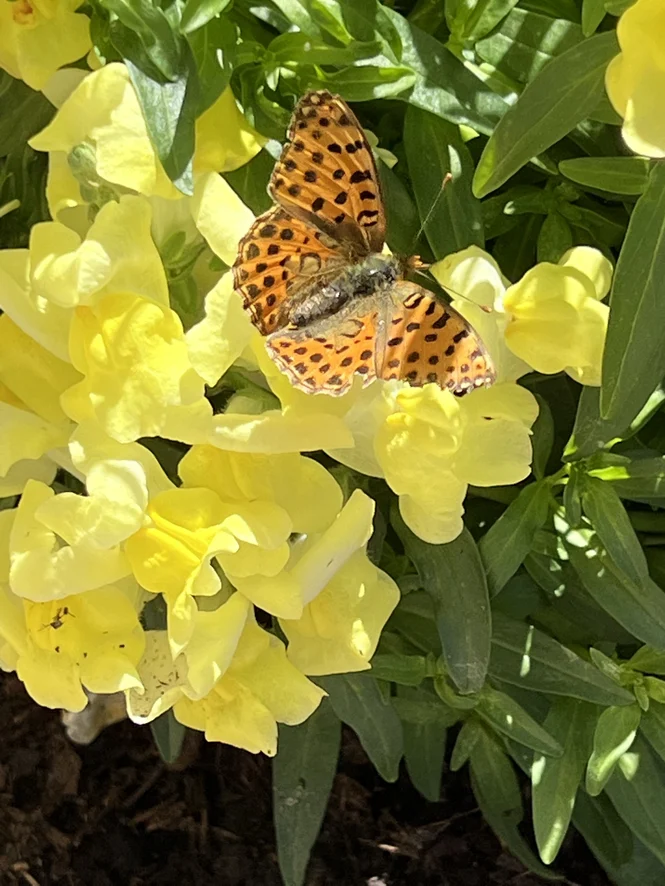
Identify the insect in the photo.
Issoria lathonia
